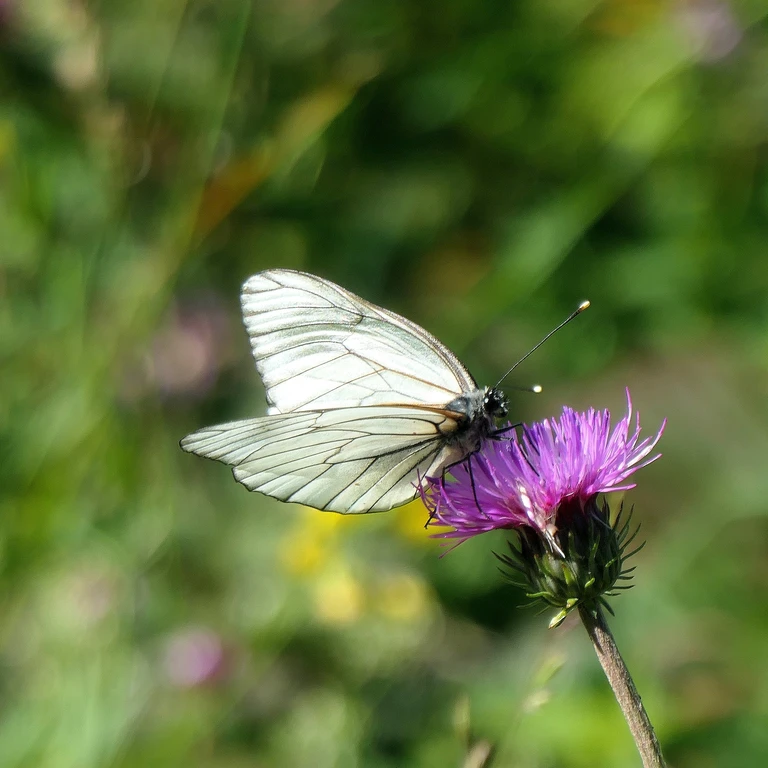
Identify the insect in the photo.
Aporia crataegi
